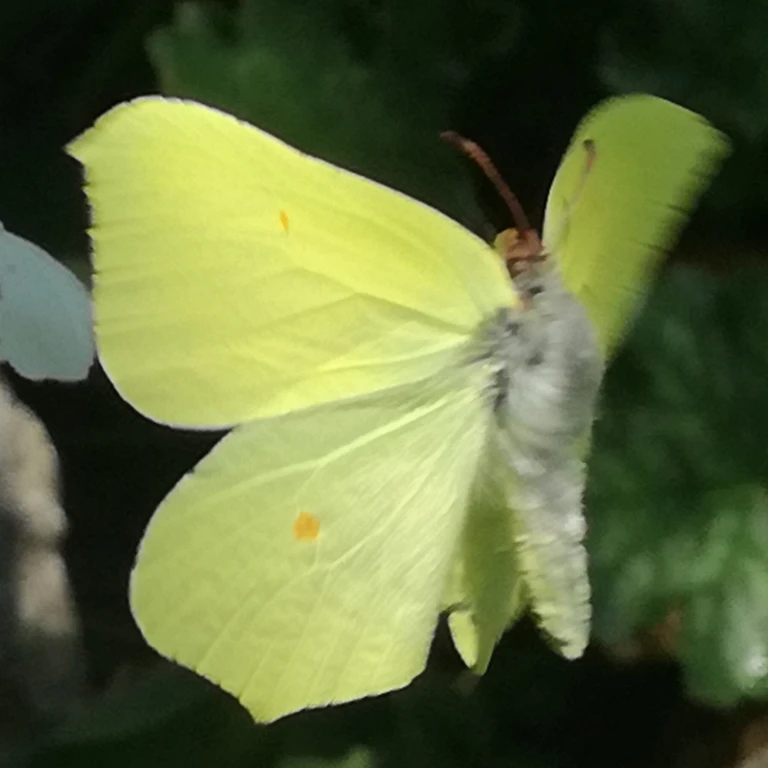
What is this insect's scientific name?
Gonepteryx rhamni
